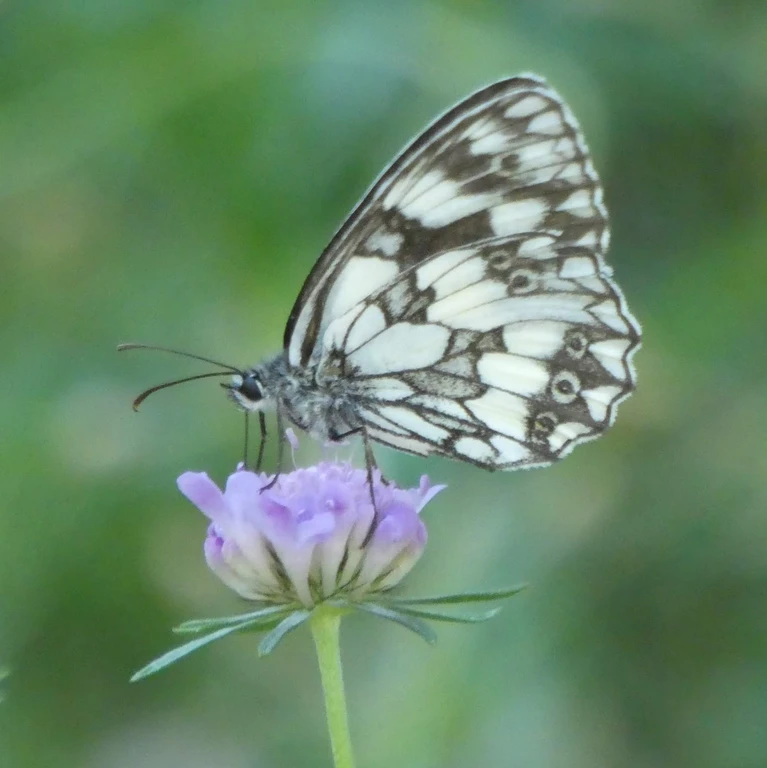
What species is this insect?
Melanargia galathea
